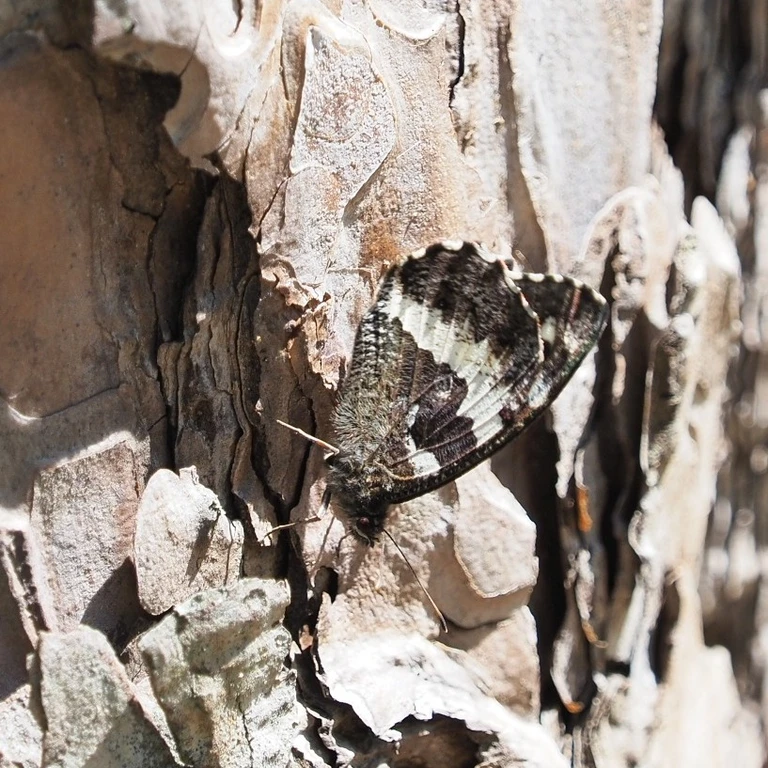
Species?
Brintesia circe
